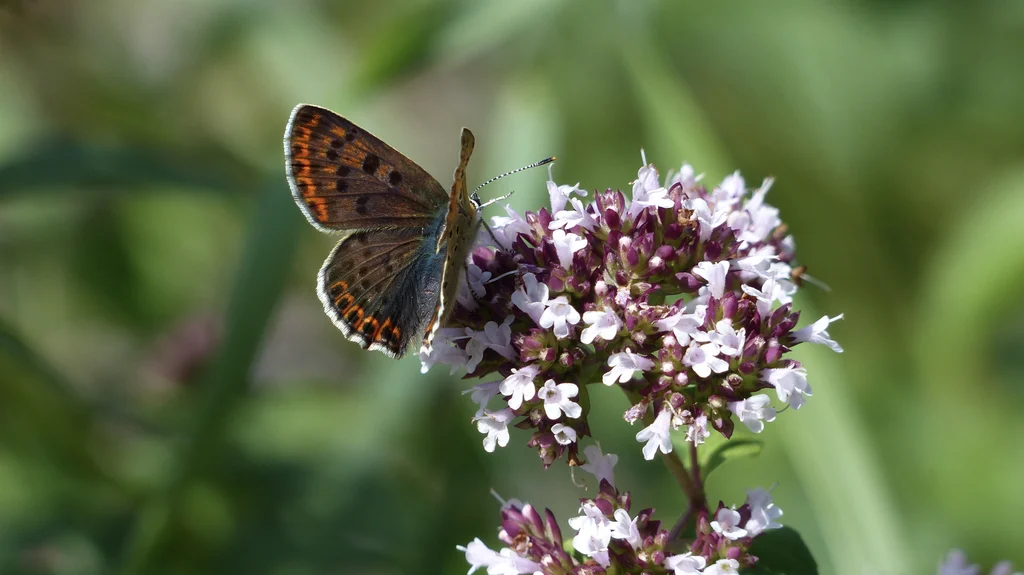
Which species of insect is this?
Lycaena tityrus (also Loweia tityrus)
